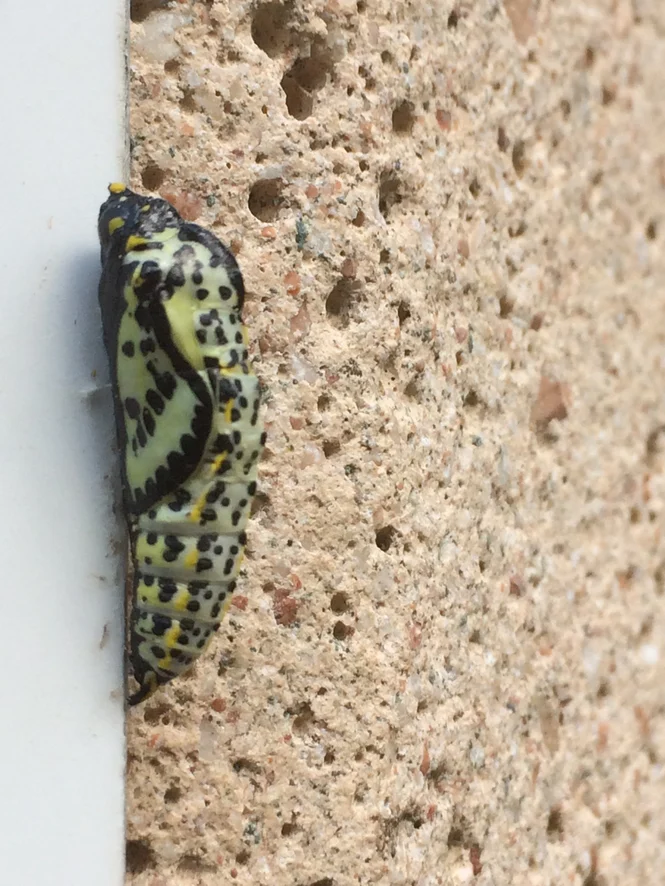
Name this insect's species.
Aporia crataegi
